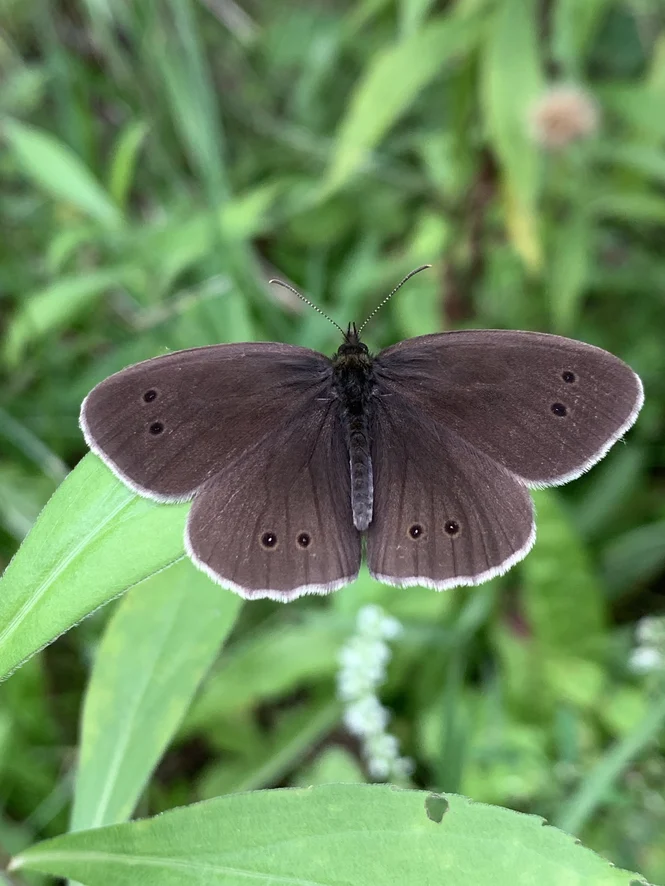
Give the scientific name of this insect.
Aphantopus hyperantus
